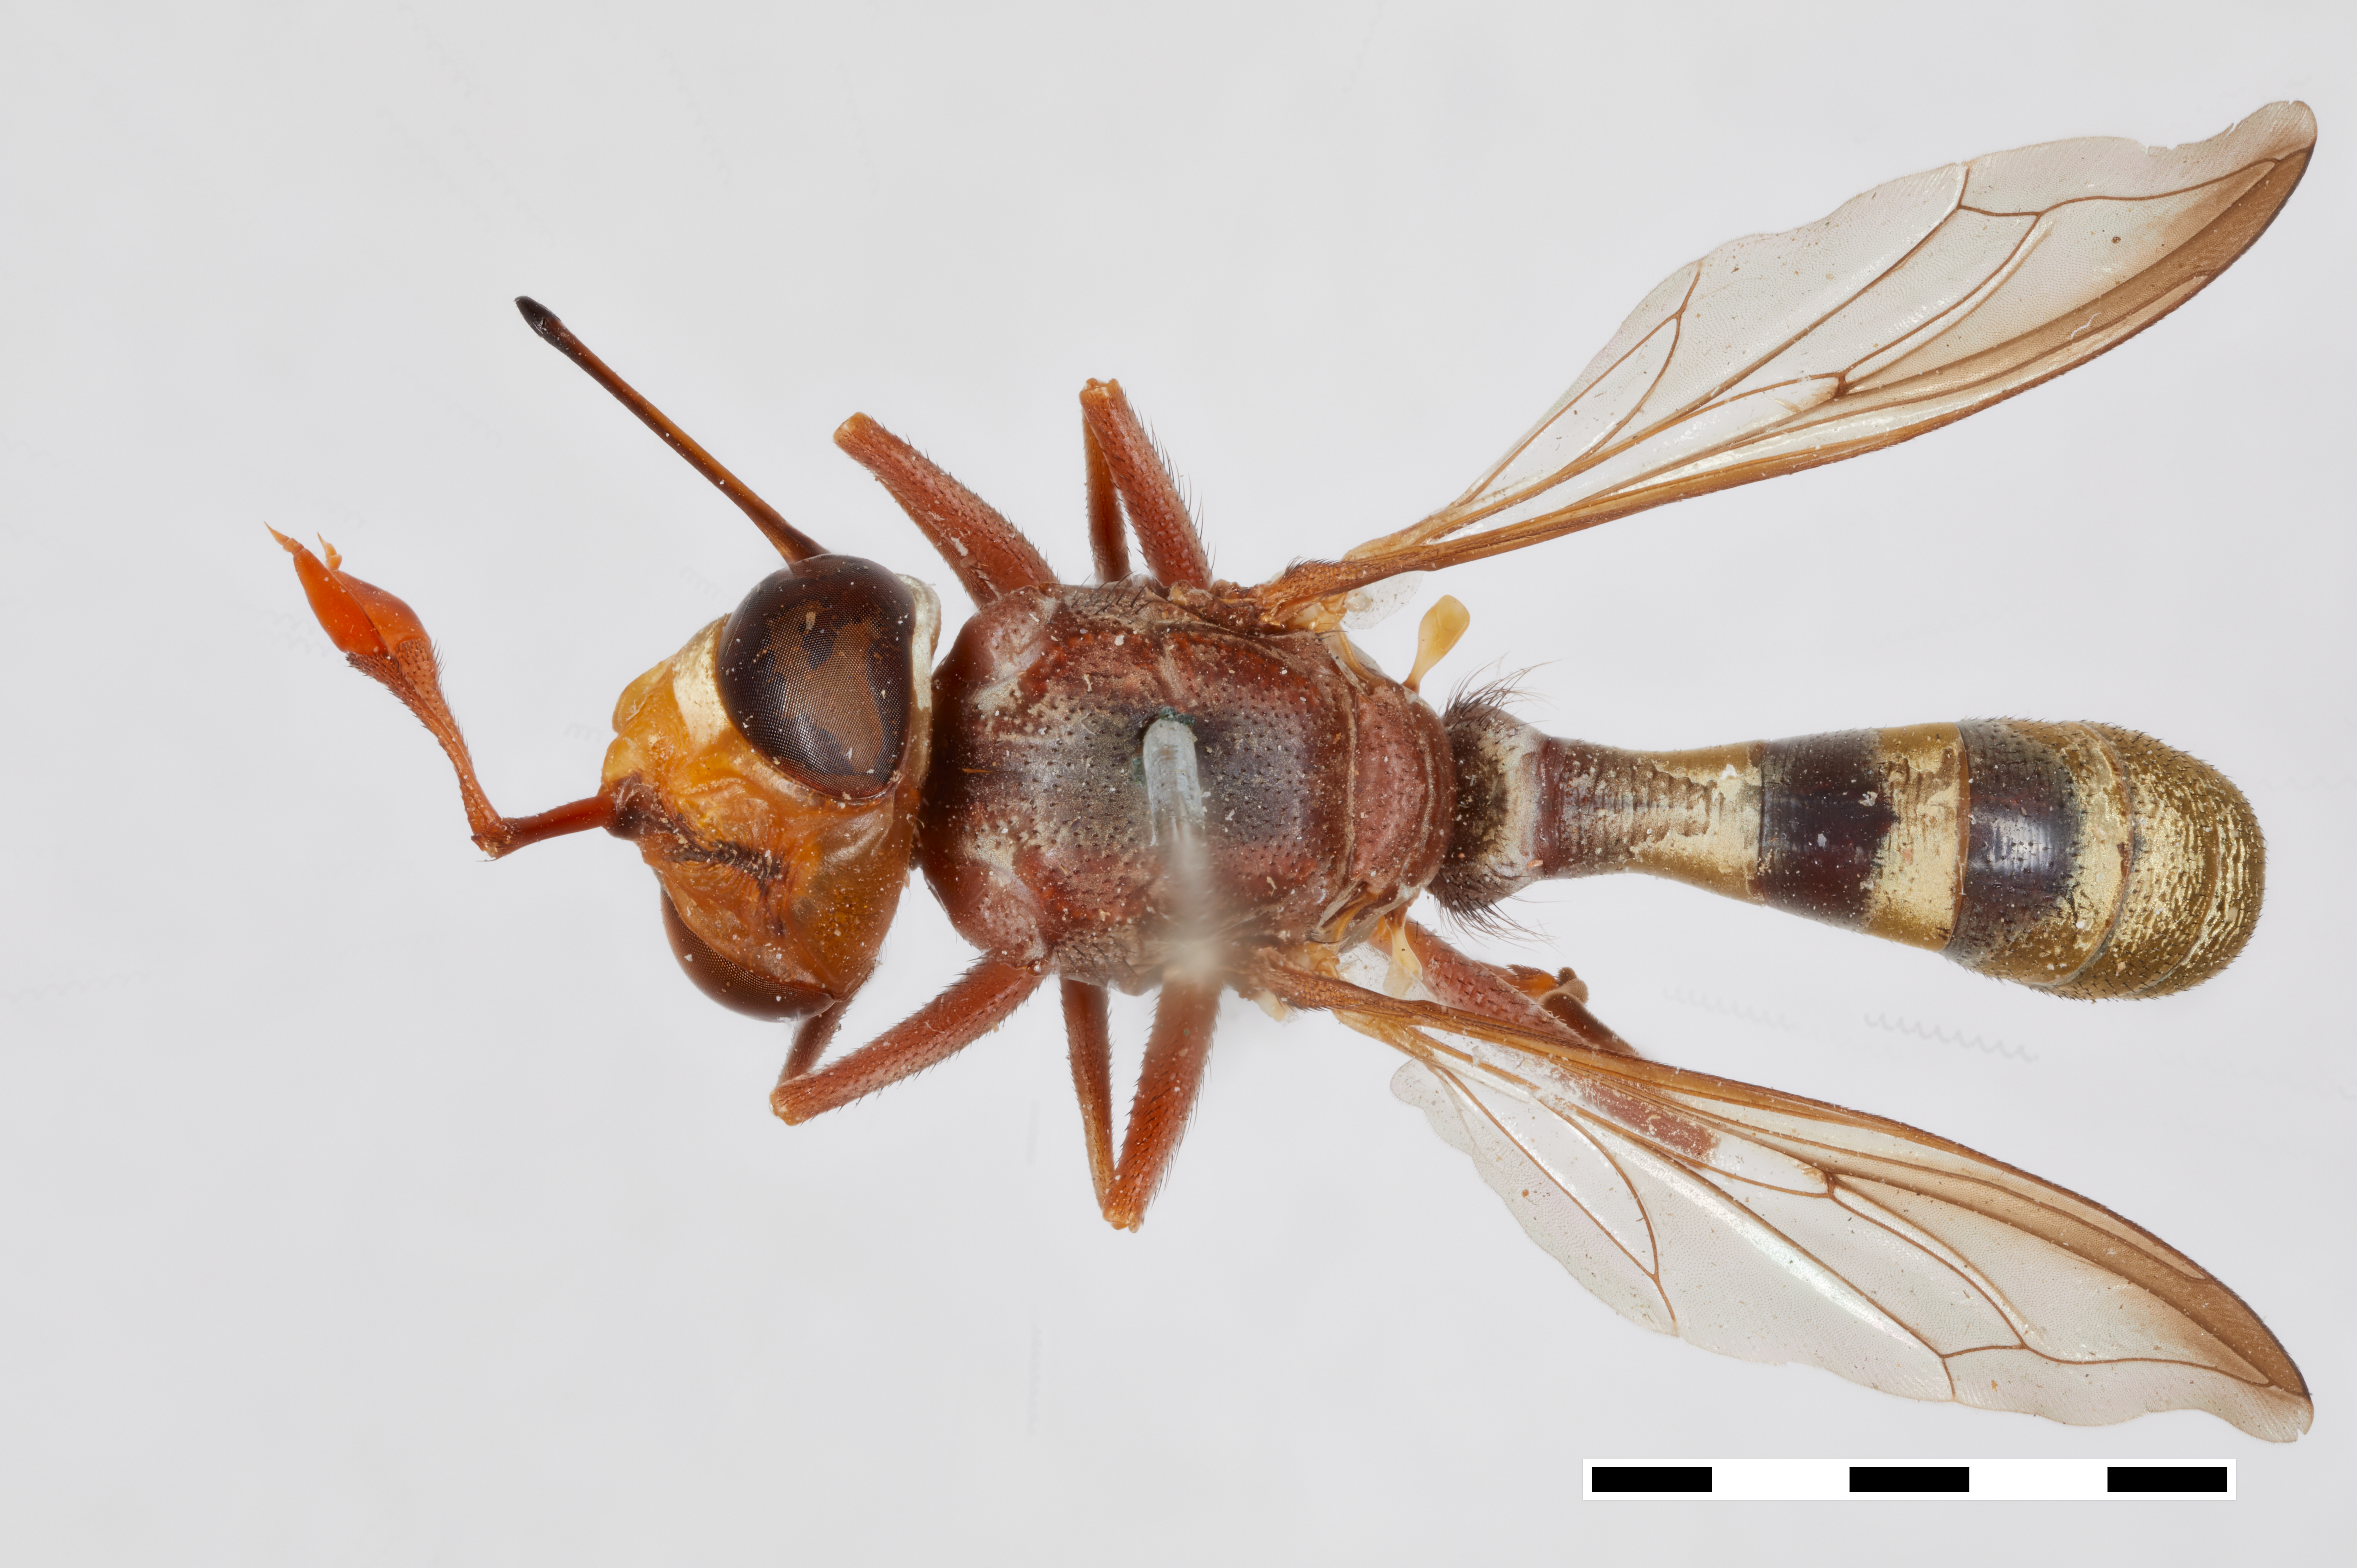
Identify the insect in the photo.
Conops nubeculipennis (also Conops nebeculipennis)
